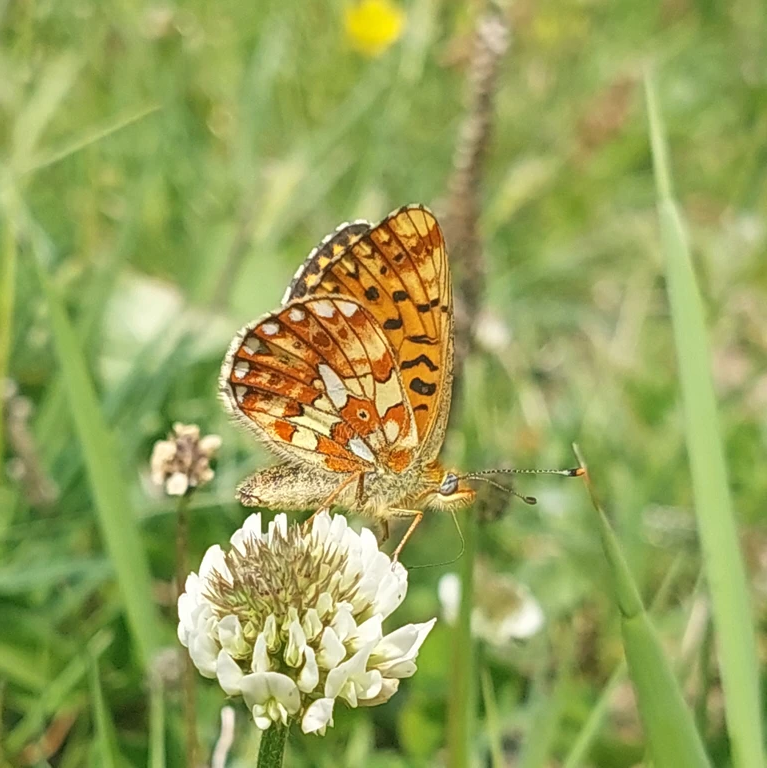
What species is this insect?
Boloria euphrosyne (also Clossiana euphrosyne)
